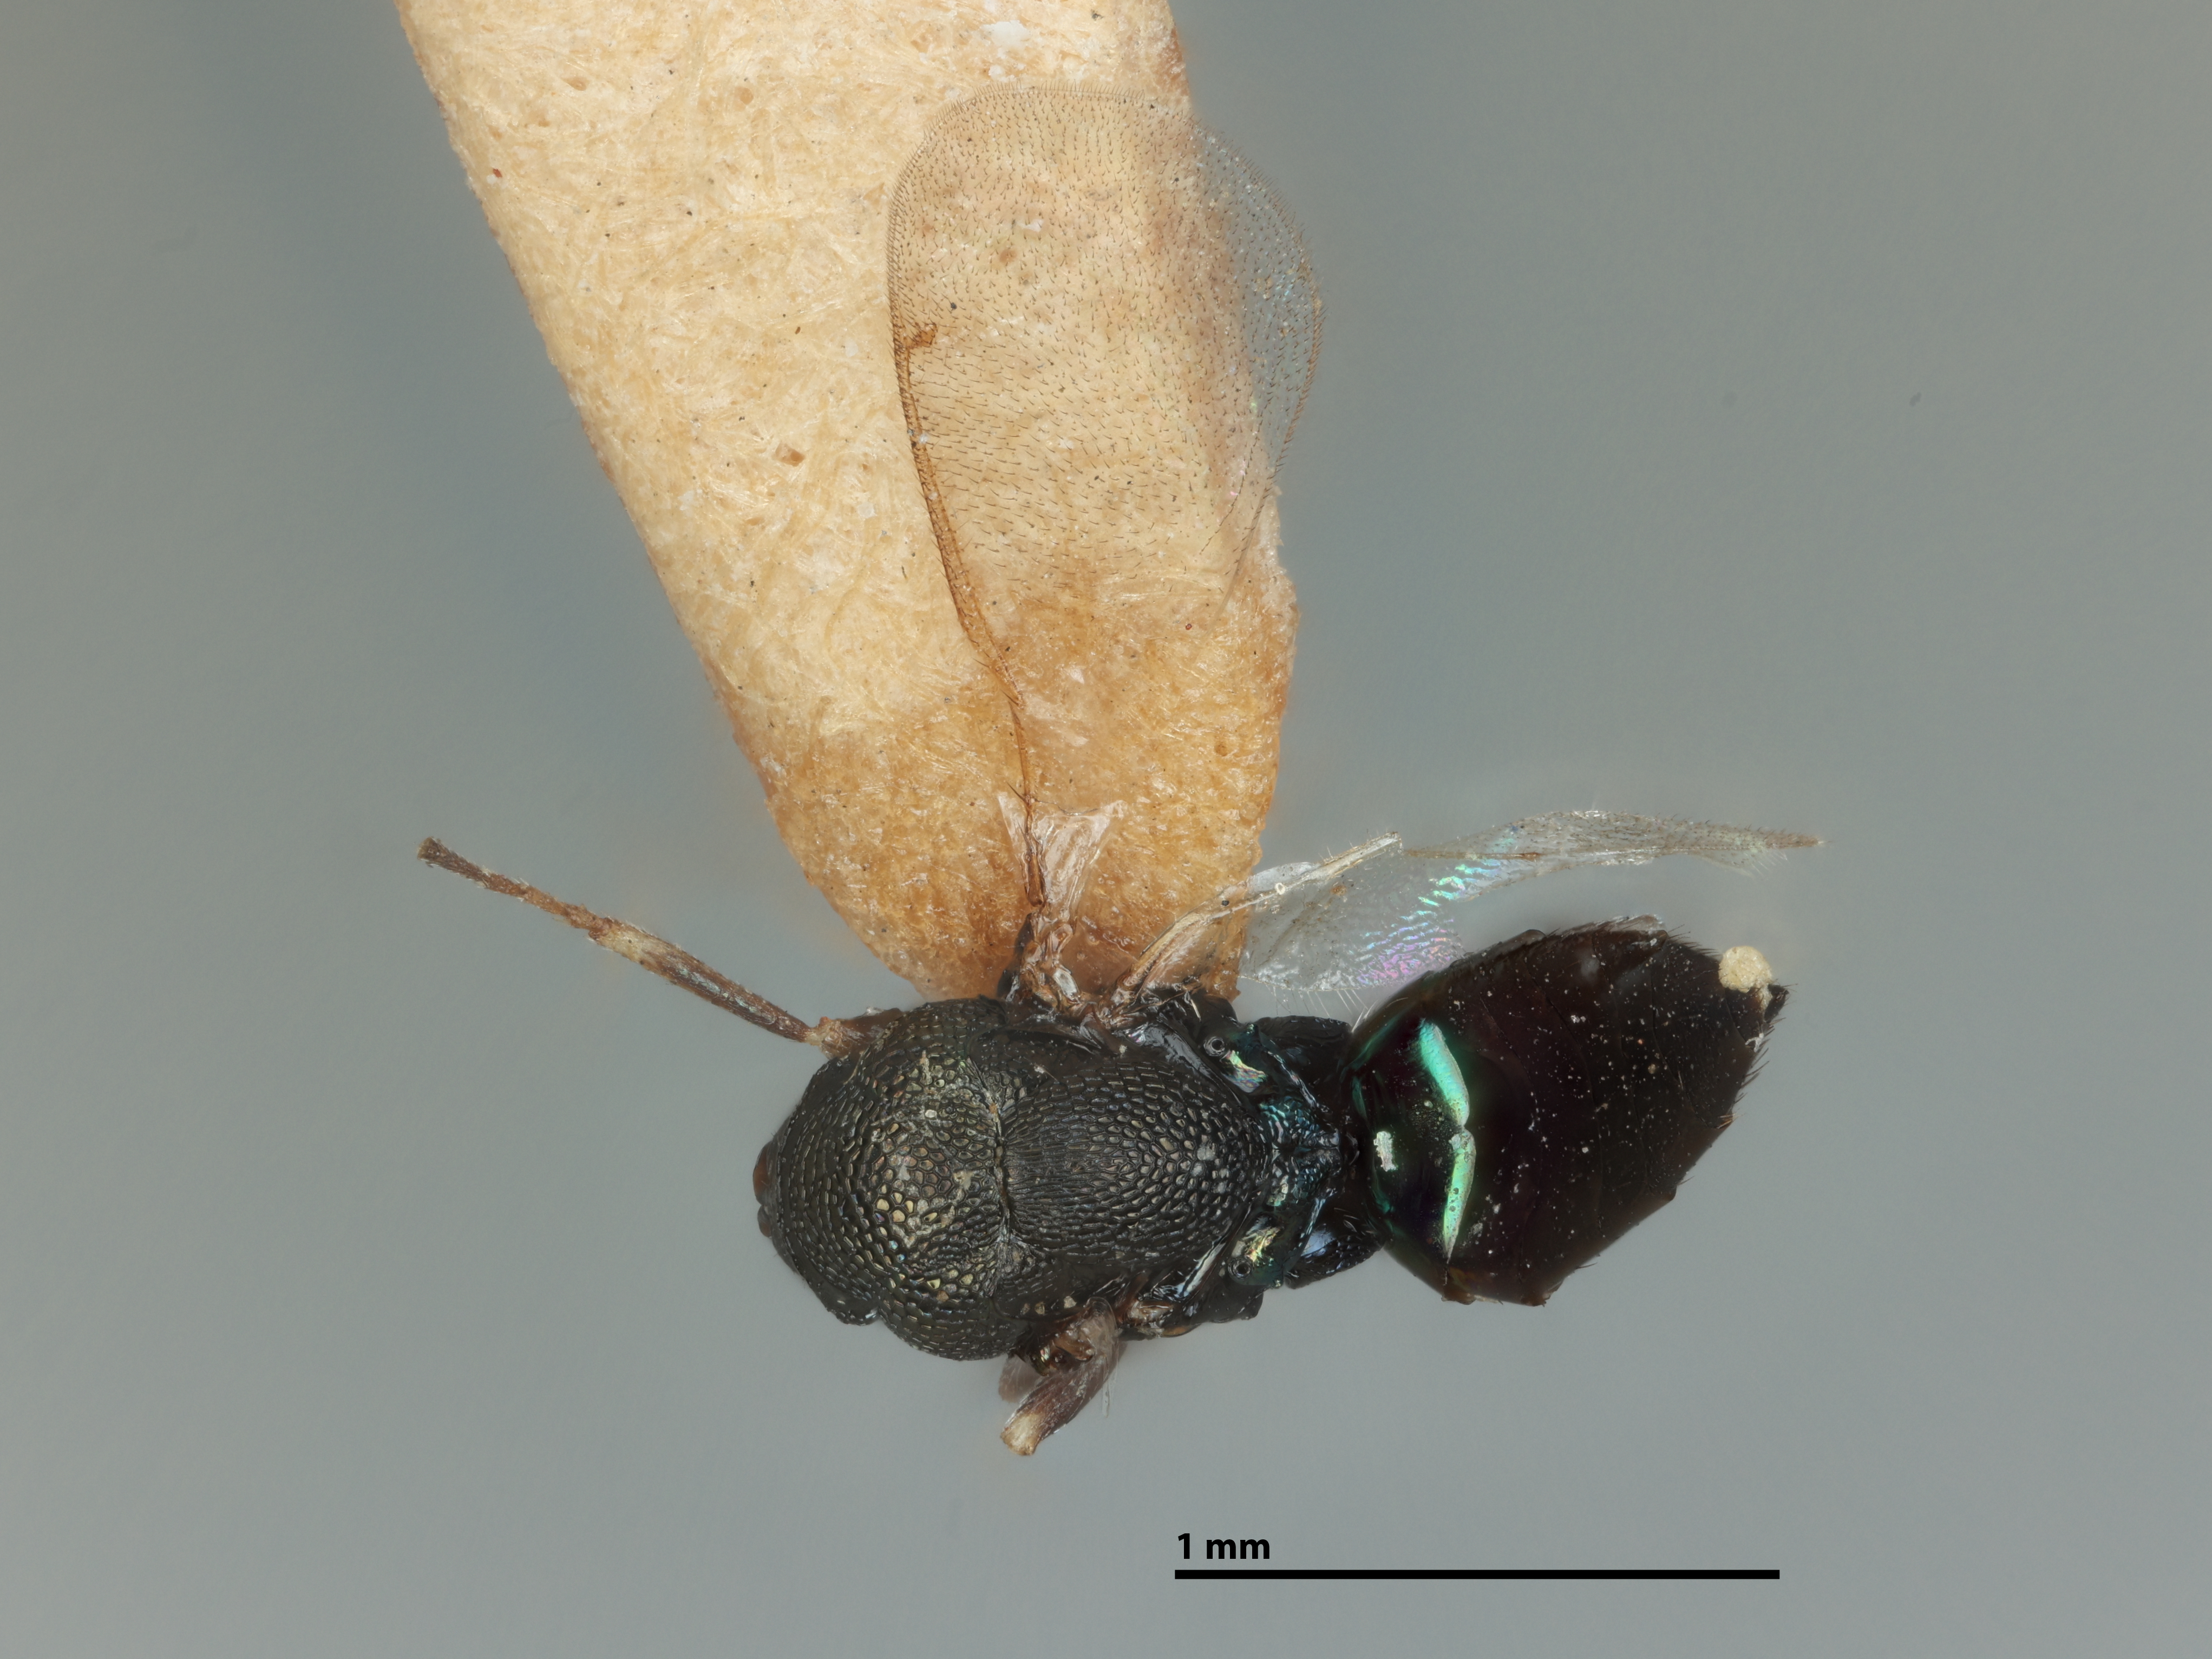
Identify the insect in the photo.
Entedon washingtoni
